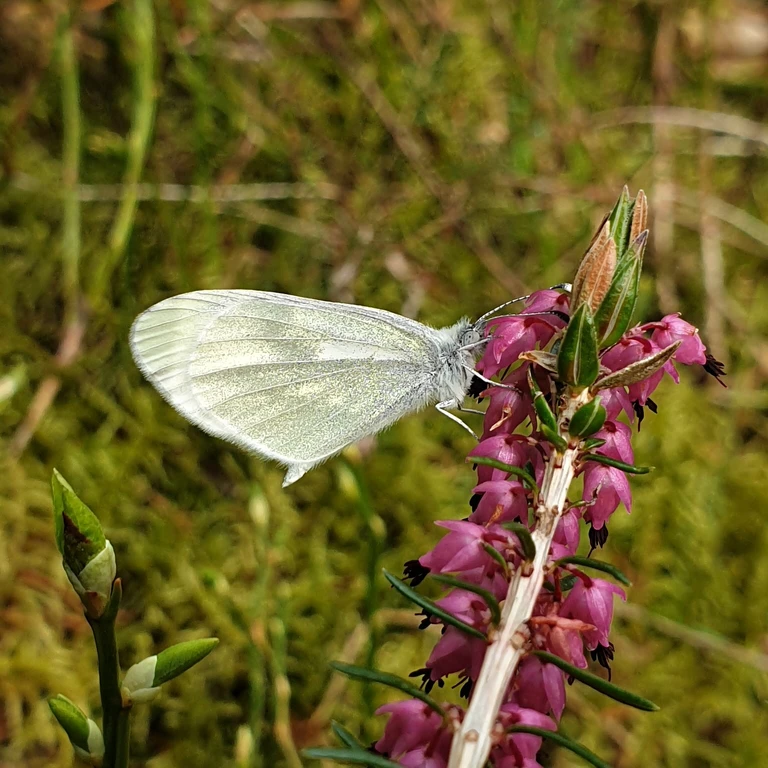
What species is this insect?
Leptidea sinapis/juvernica
